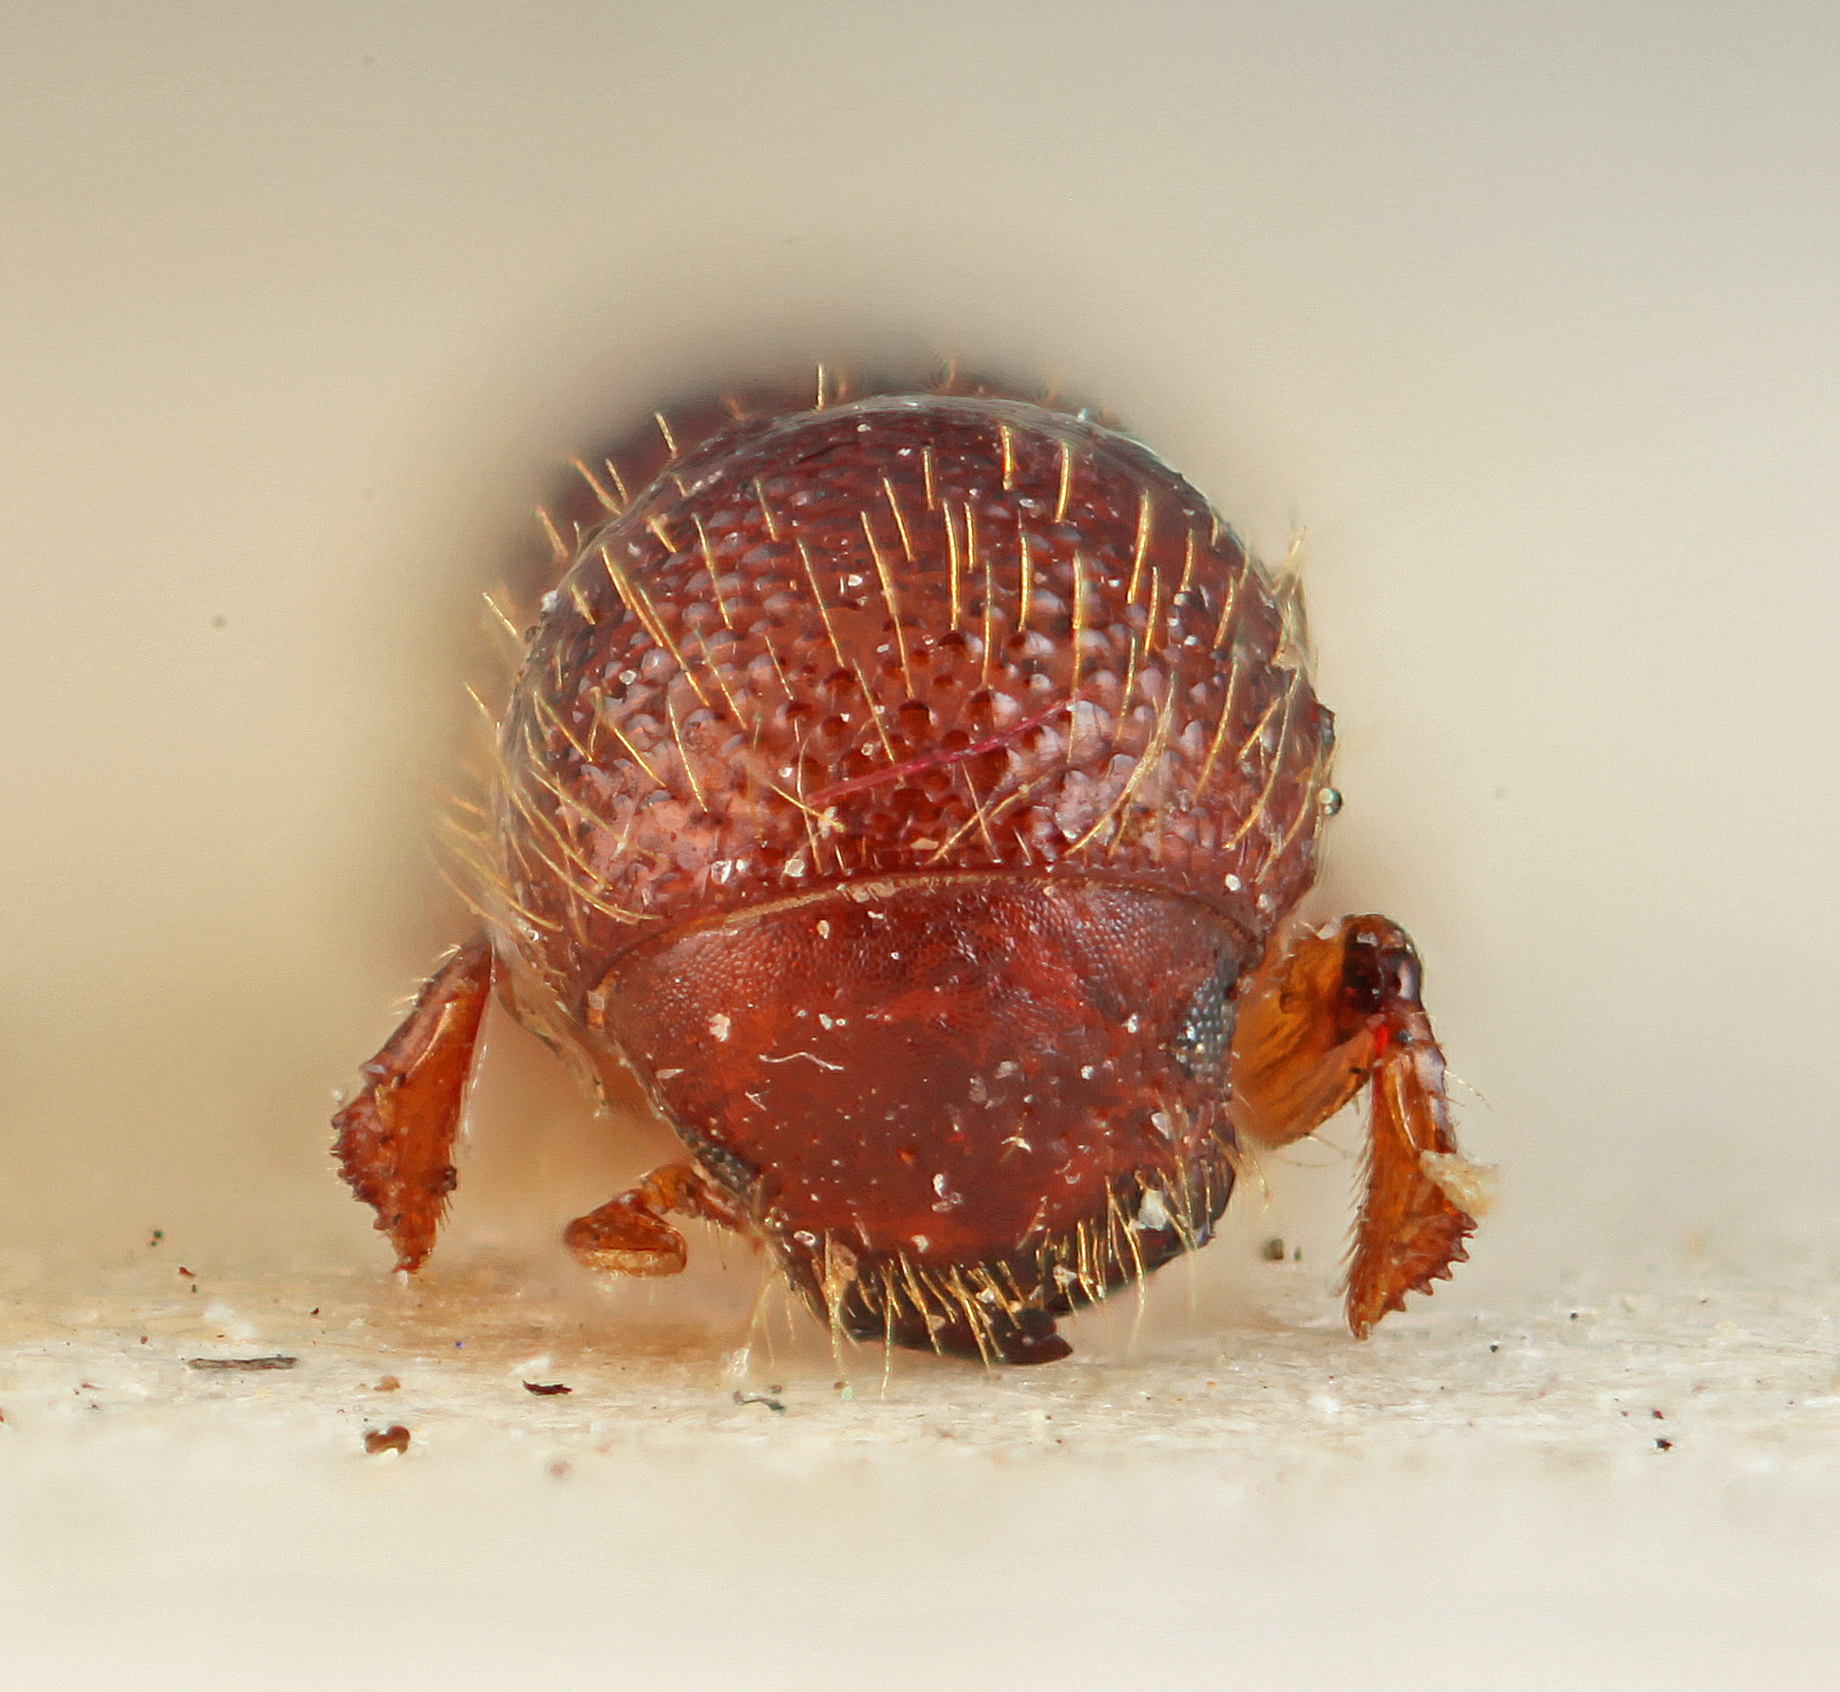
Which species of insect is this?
Xyleborus schedli
